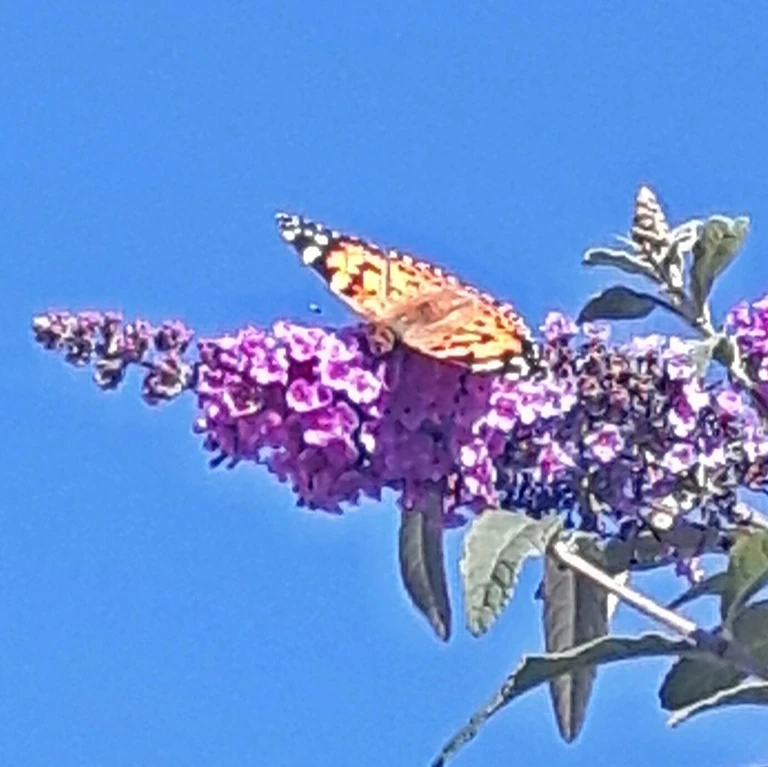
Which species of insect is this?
Vanessa cardui
